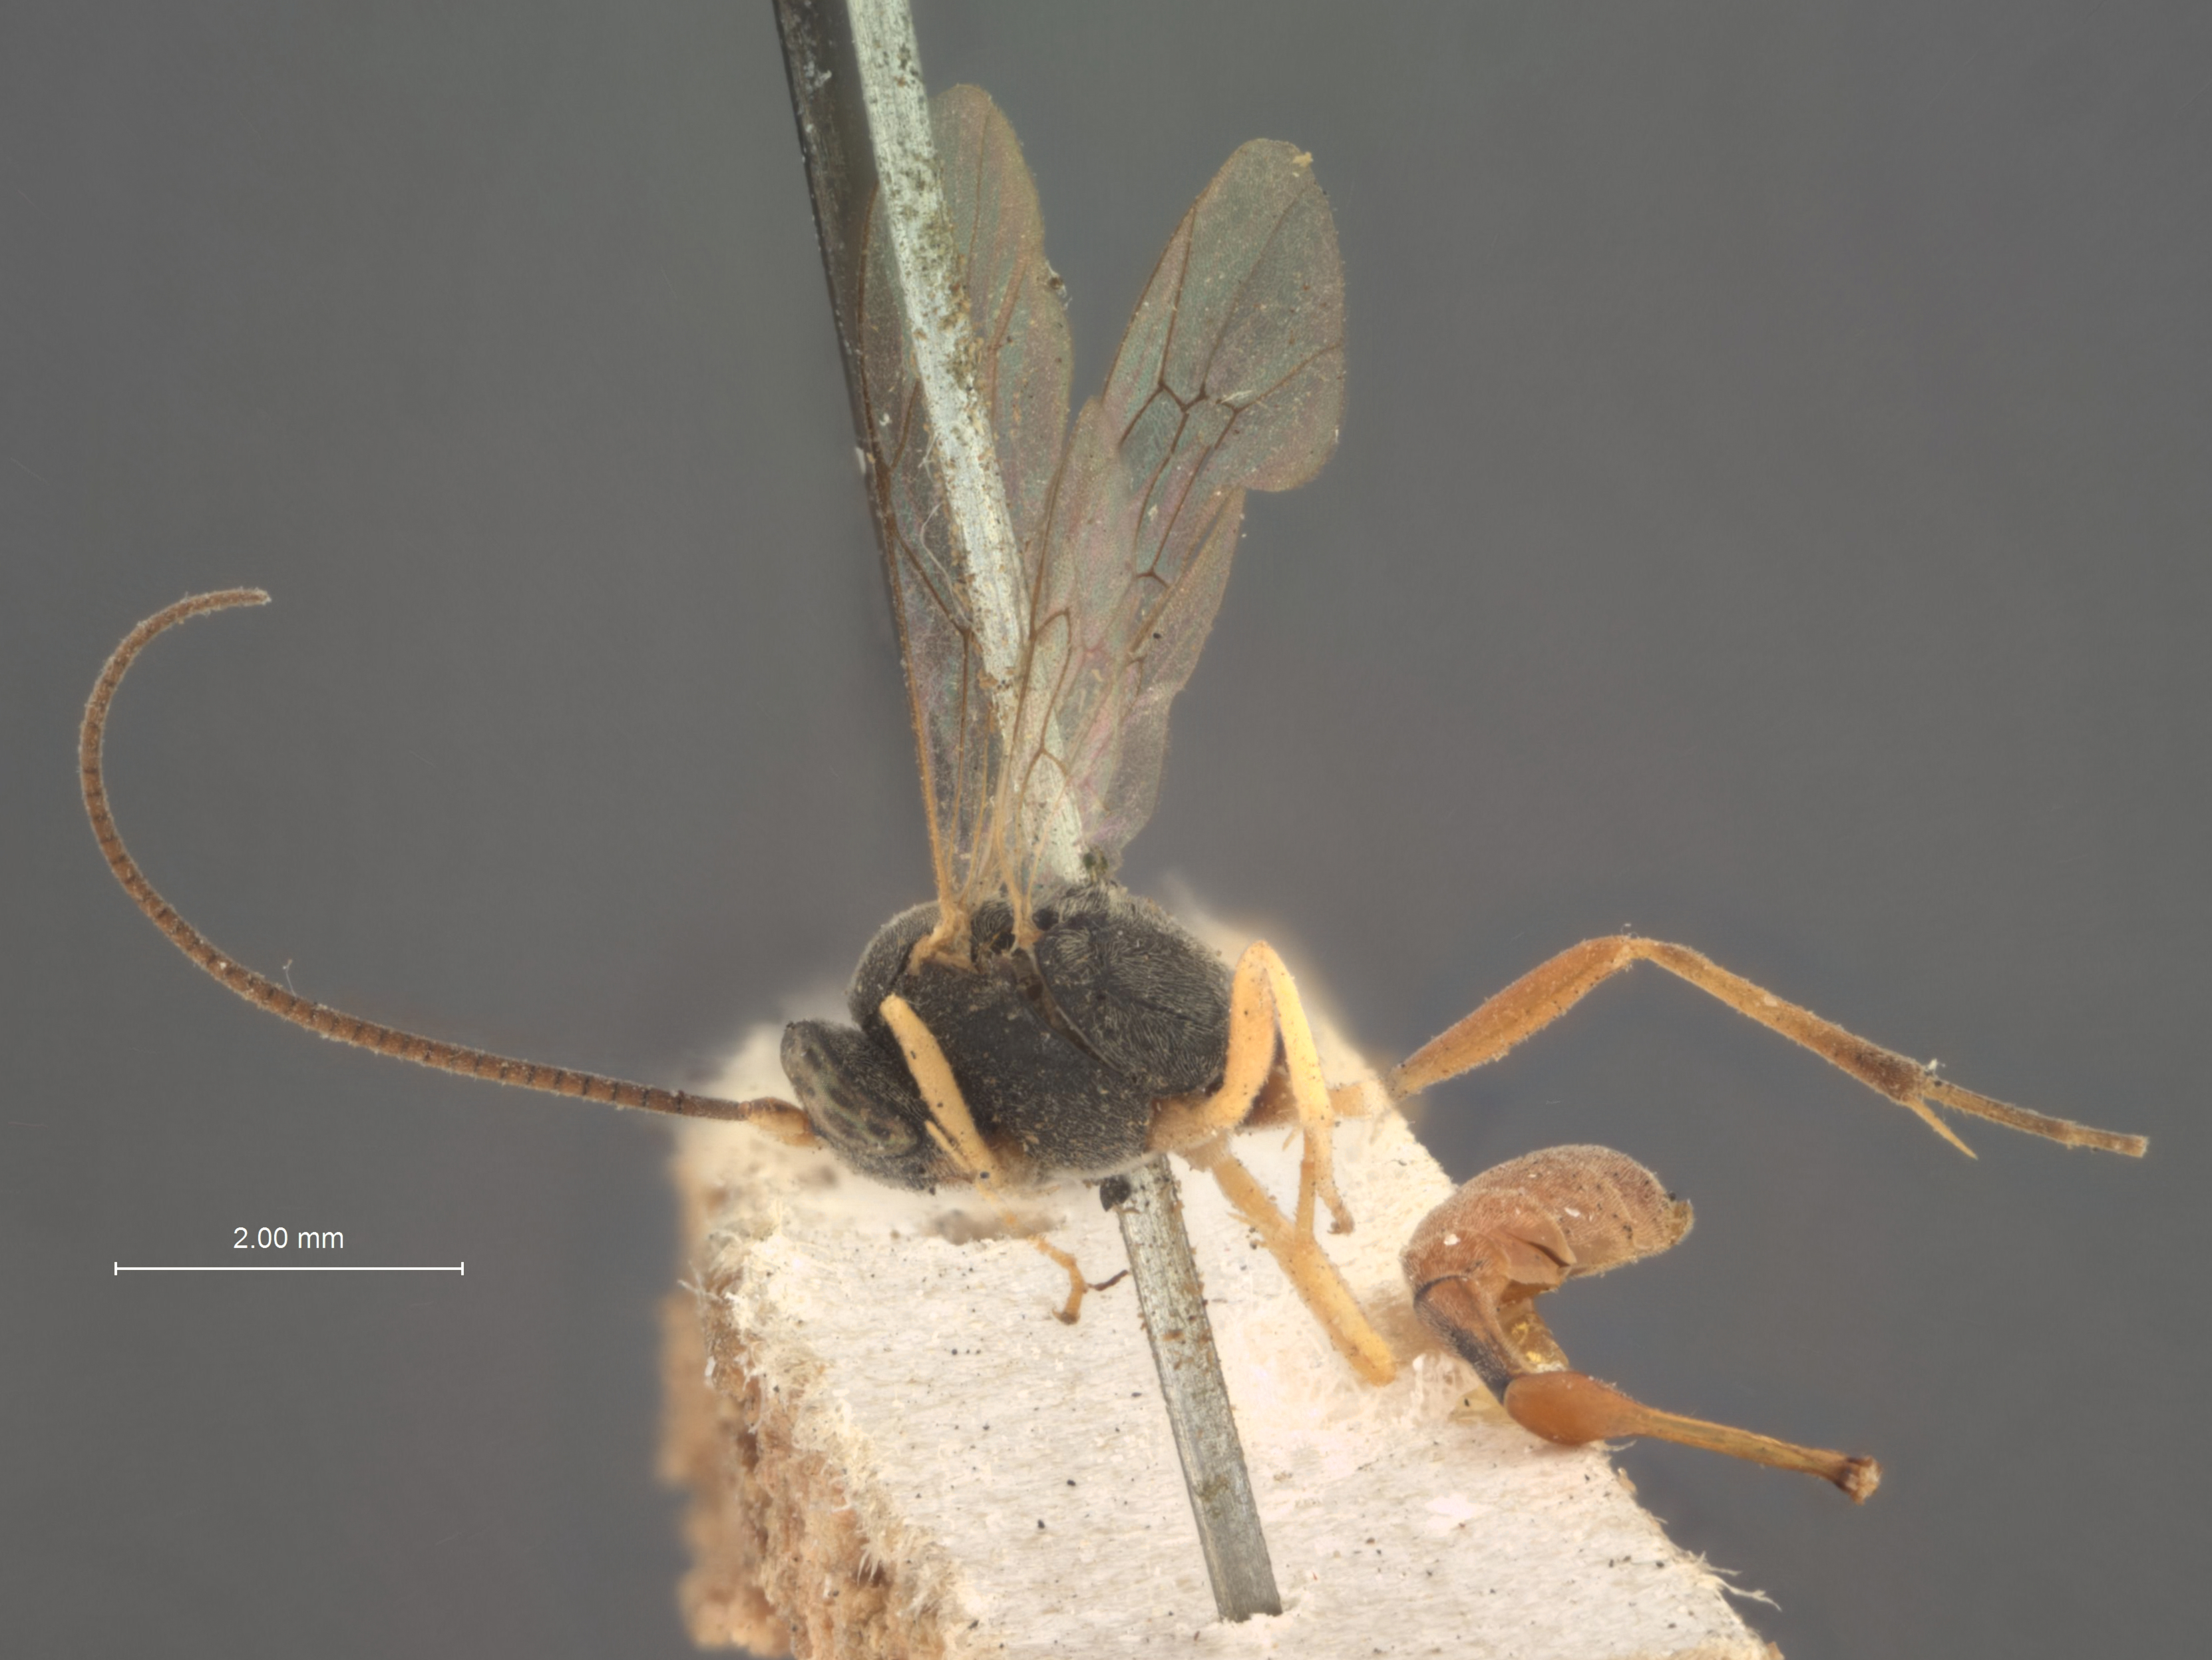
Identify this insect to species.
Zacharops narangae
